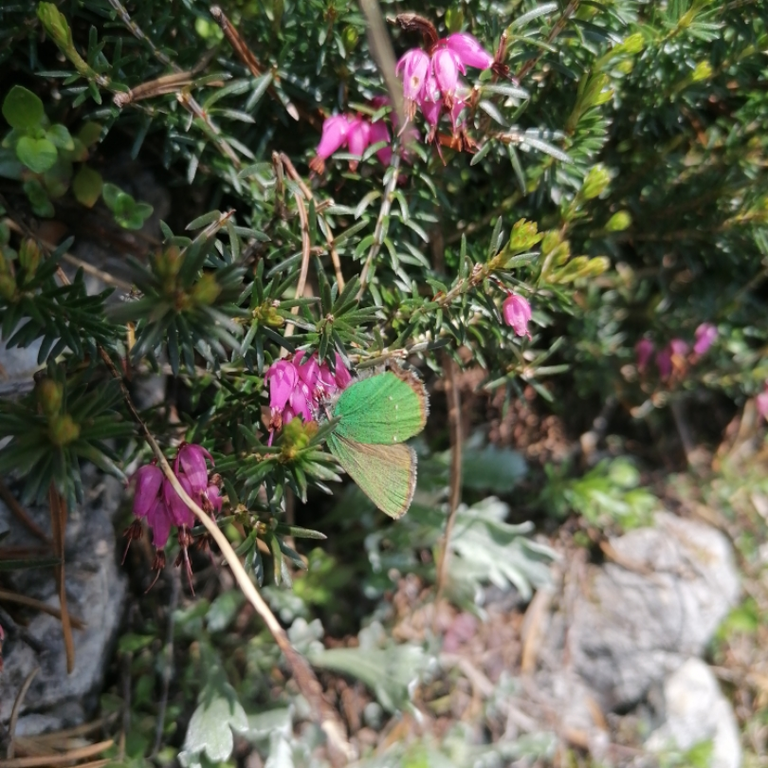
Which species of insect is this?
Callophrys rubi
